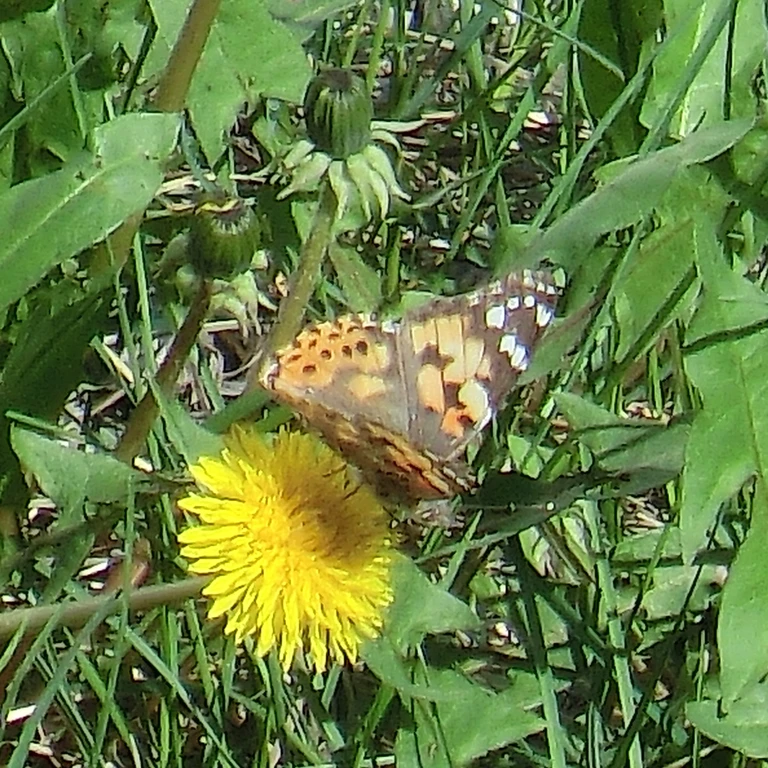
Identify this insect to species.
Vanessa cardui
